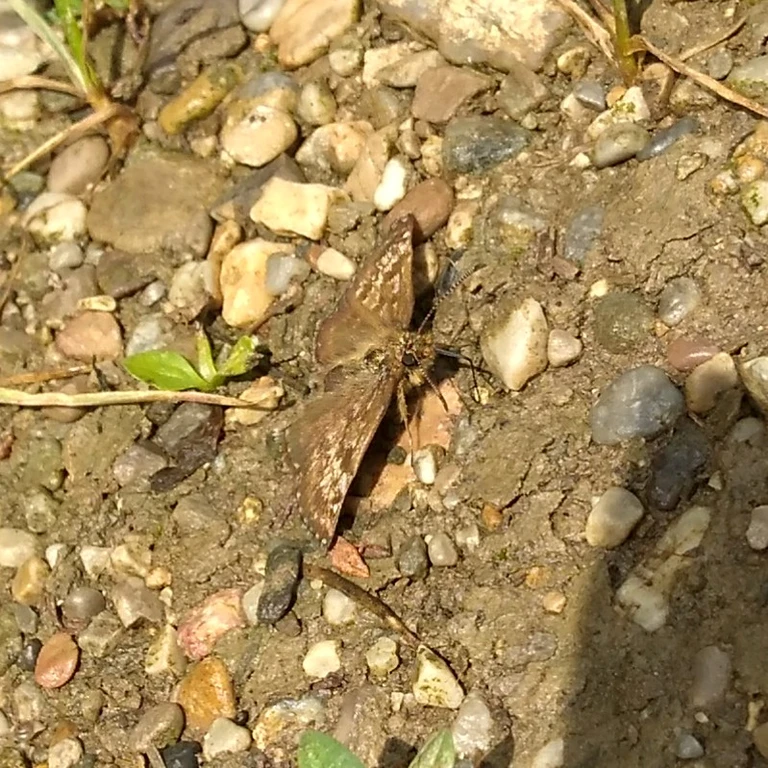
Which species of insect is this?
Erynnis tages
